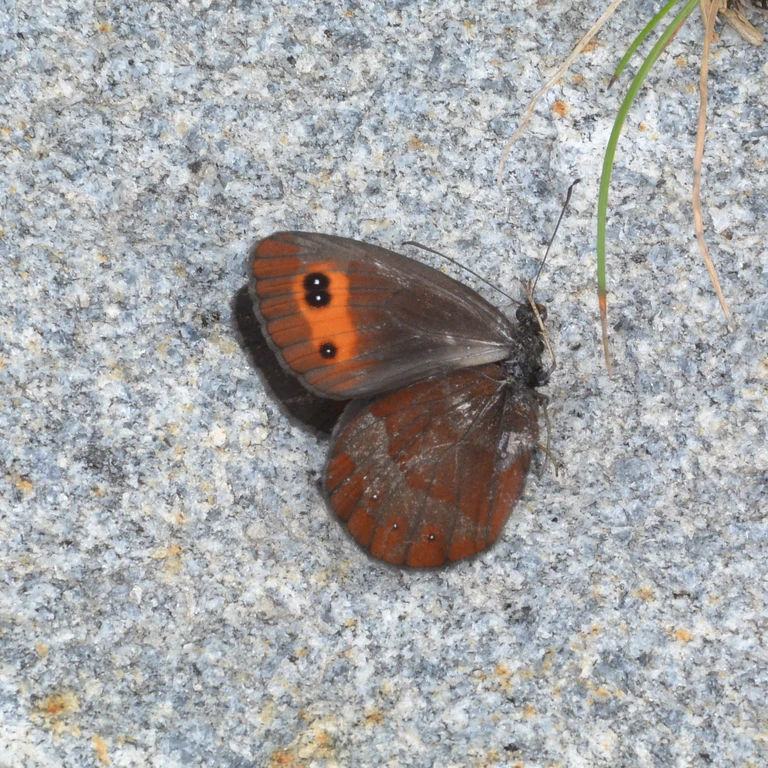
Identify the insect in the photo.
Erebia aethiops
